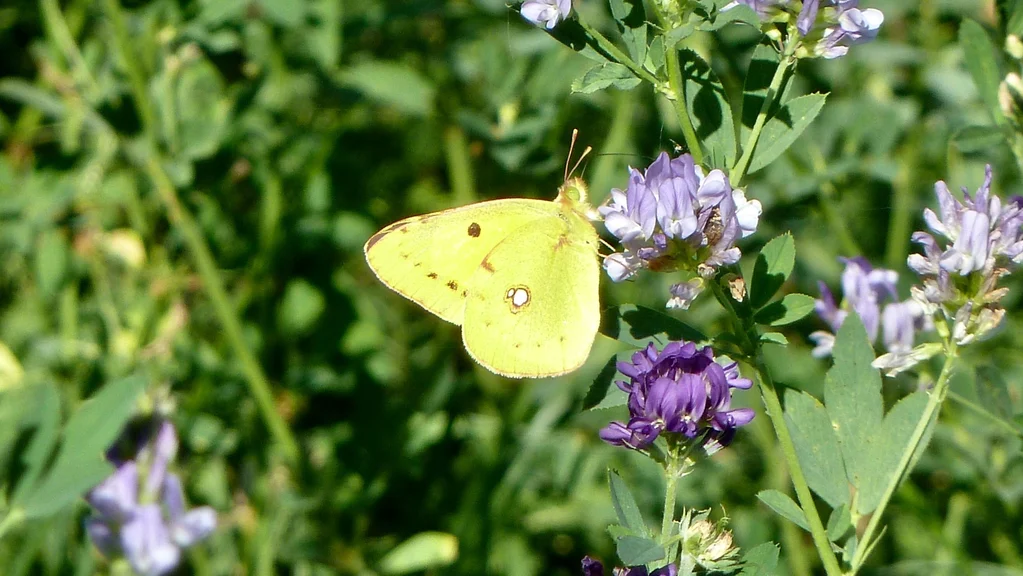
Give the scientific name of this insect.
Colias croceus
